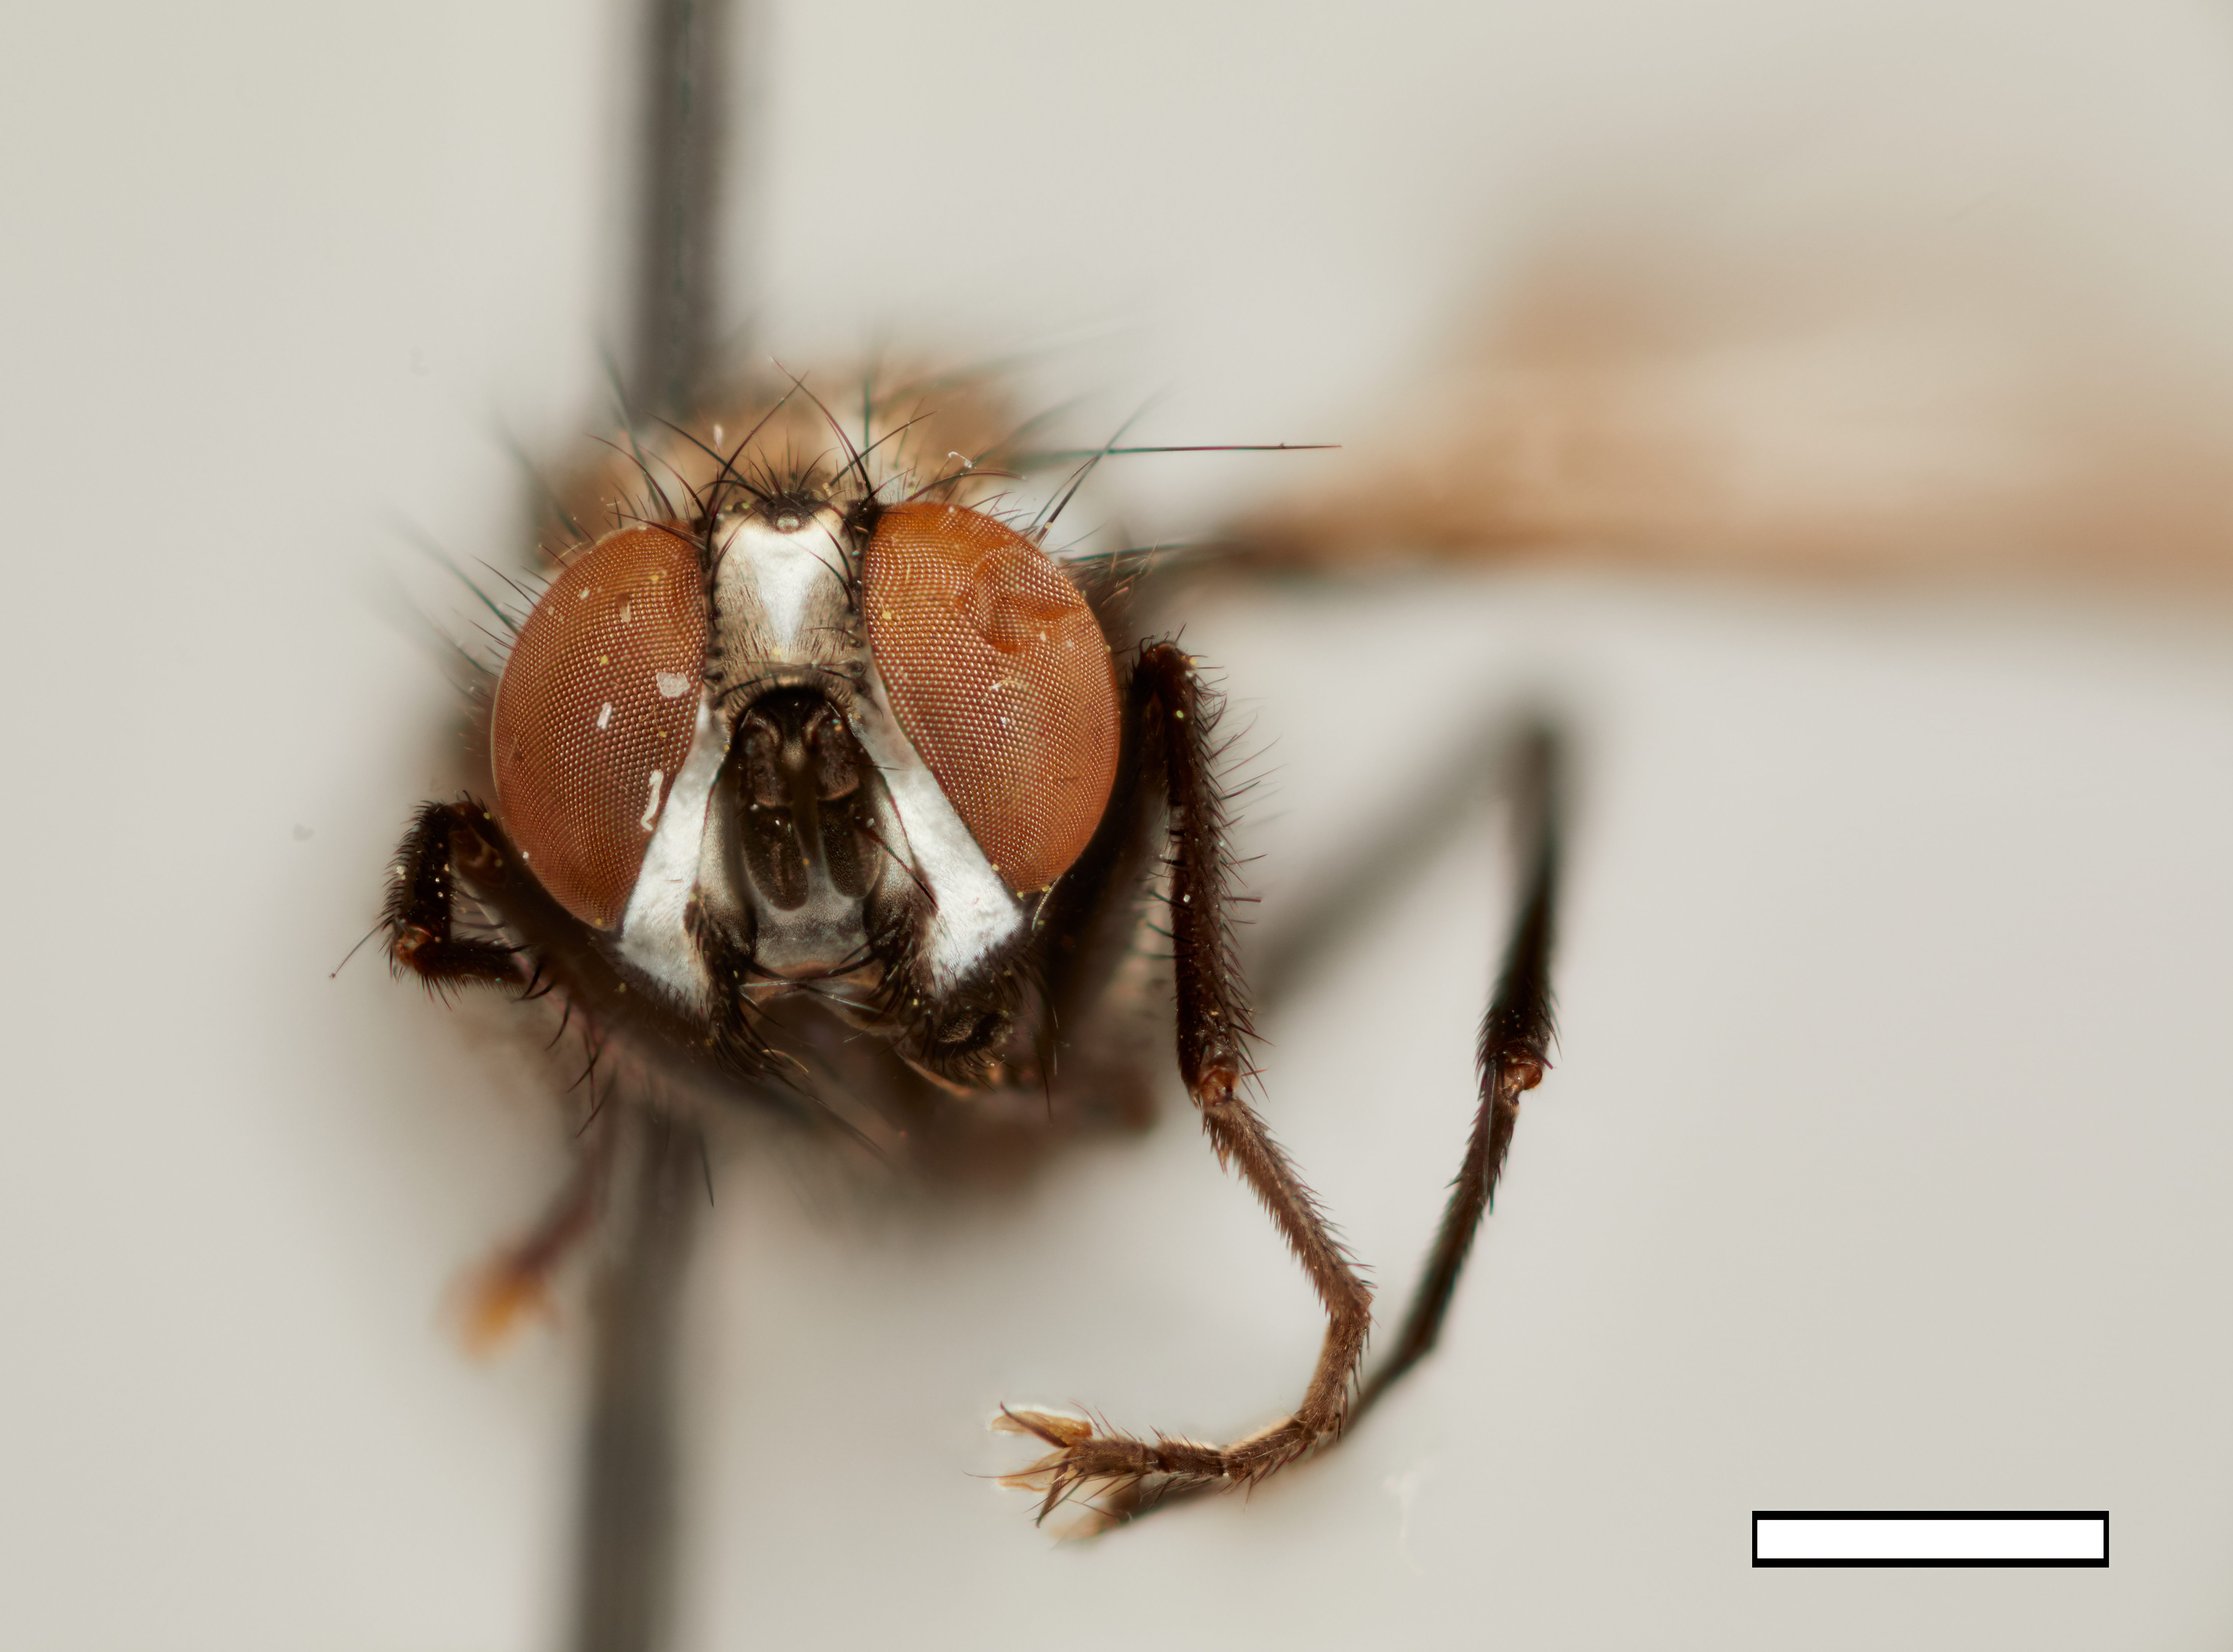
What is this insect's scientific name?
Syllimnophora dubitalis
